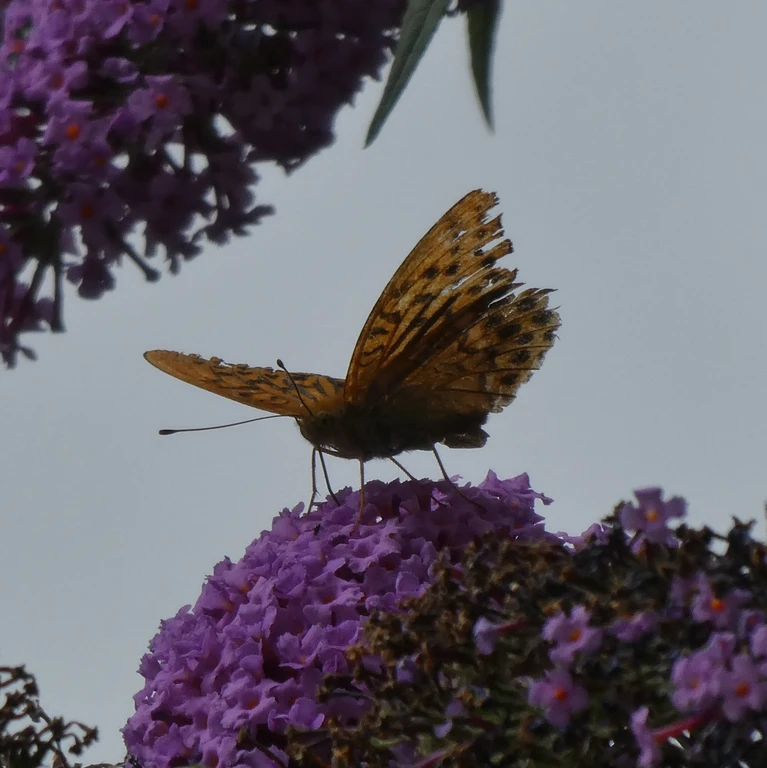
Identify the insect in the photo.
Argynnis paphia
